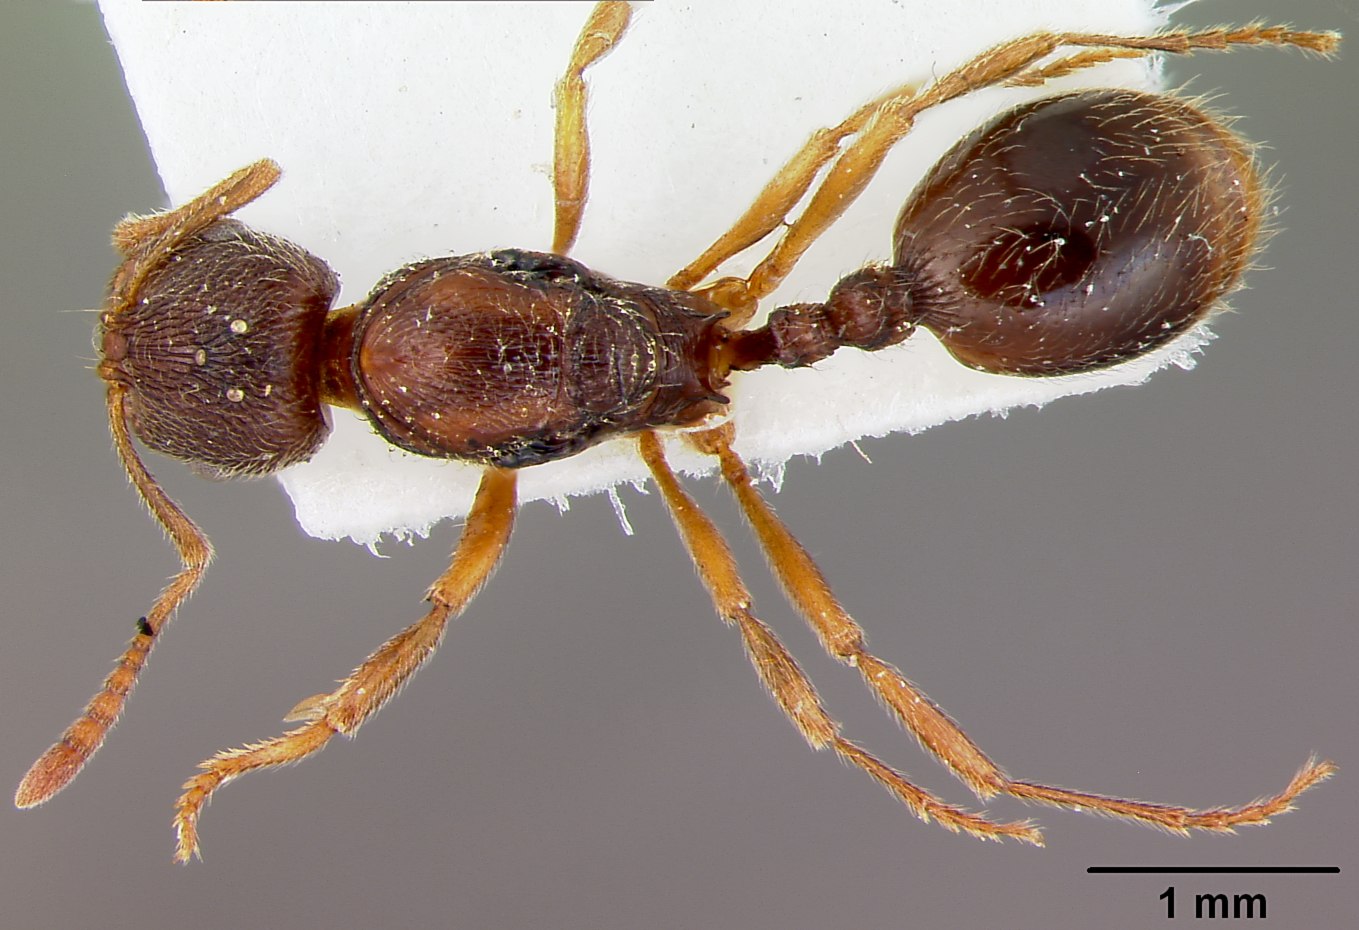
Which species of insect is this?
Stenamma meridionale
